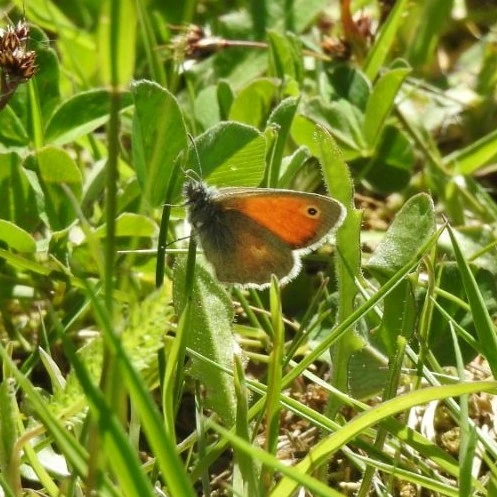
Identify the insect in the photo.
Coenonympha pamphilus
